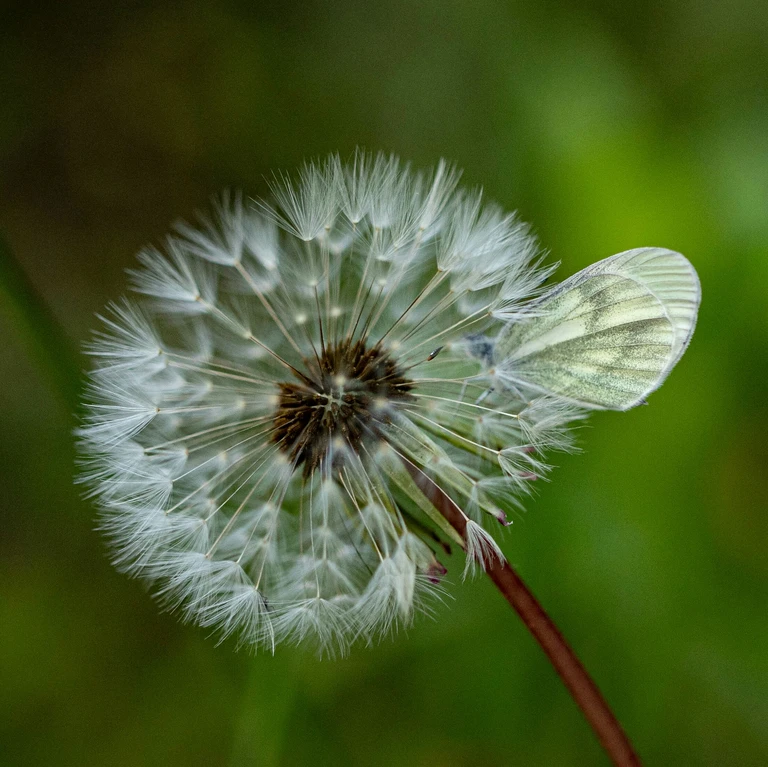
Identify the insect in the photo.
Leptidea sinapis/juvernica
